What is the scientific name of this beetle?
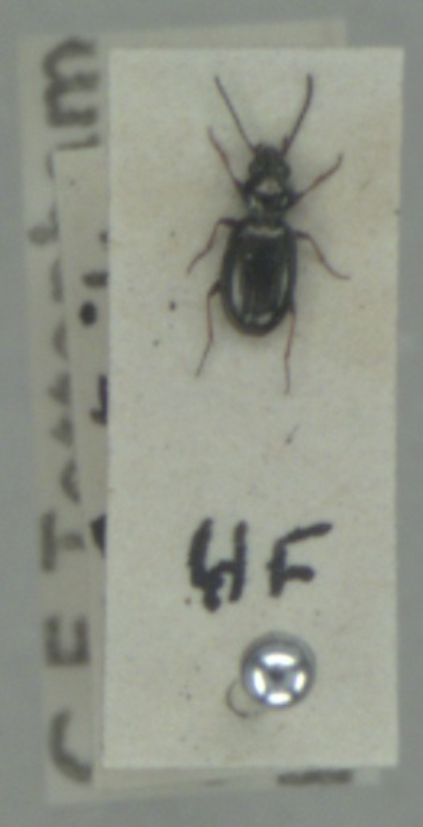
Bembidion lampros
